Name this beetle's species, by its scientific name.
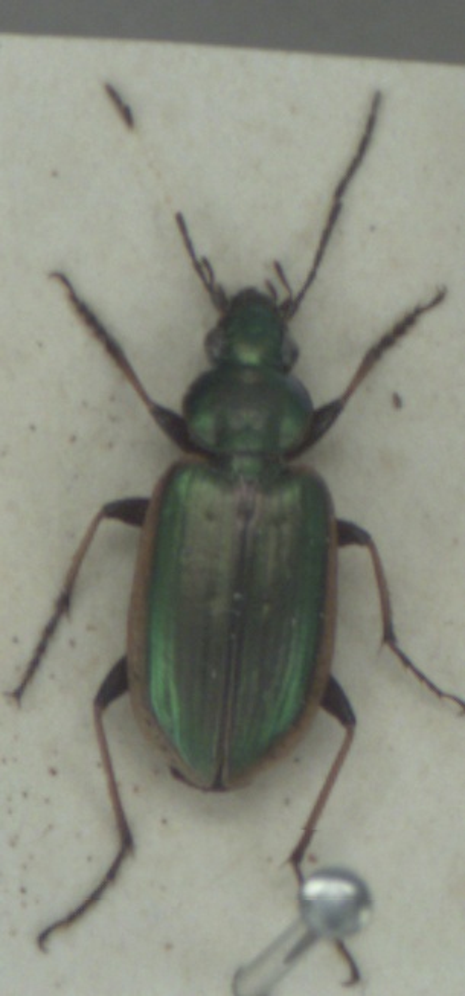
Agonum marginatum
